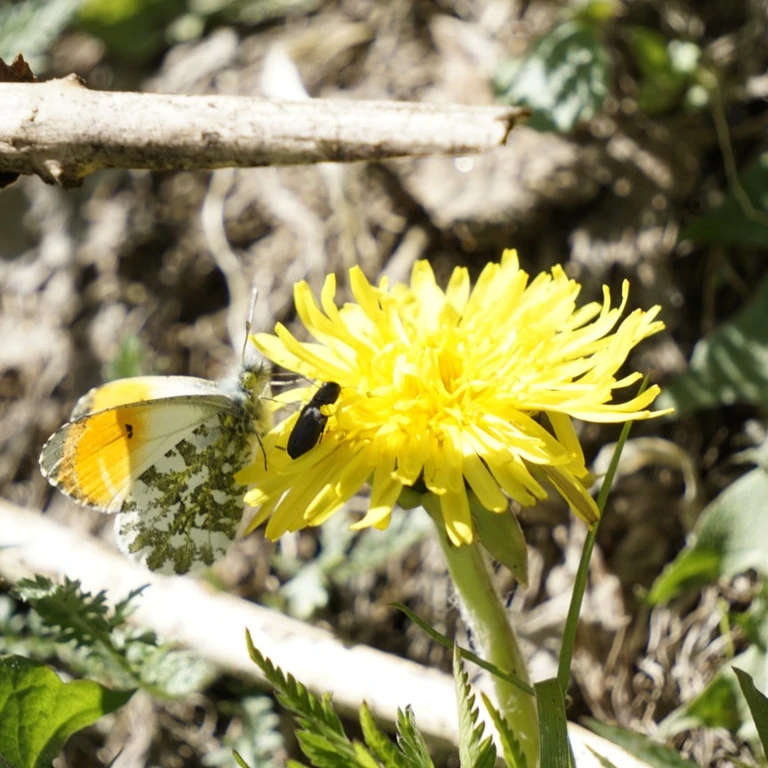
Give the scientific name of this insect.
Anthocharis cardamines
